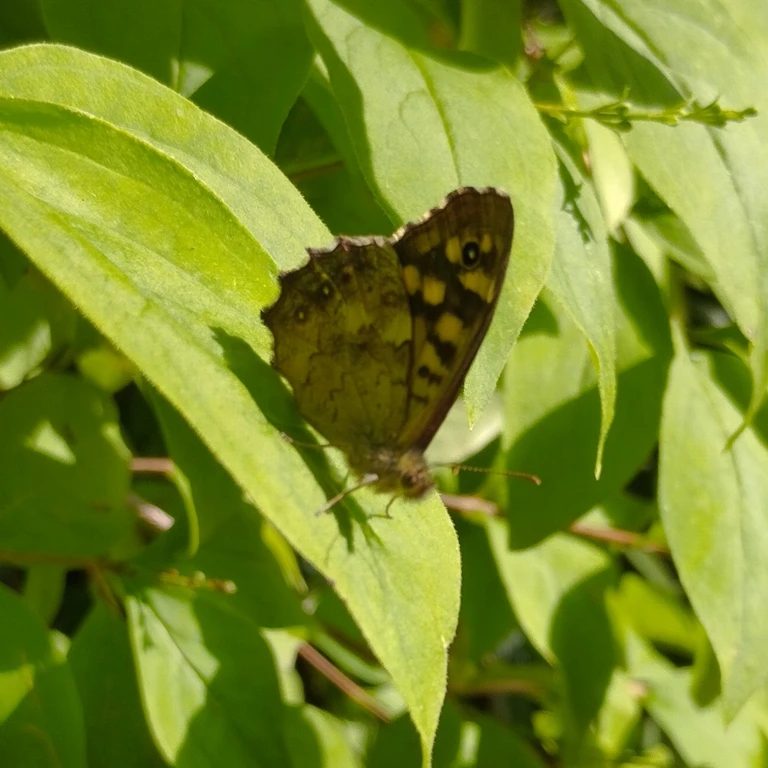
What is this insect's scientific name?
Pararge aegeria
